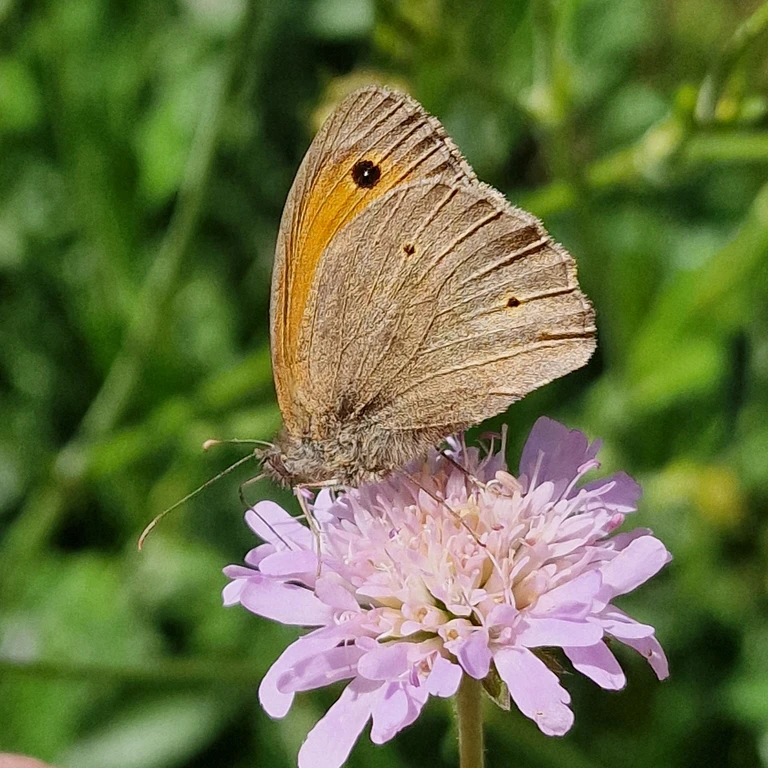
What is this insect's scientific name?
Maniola jurtina
